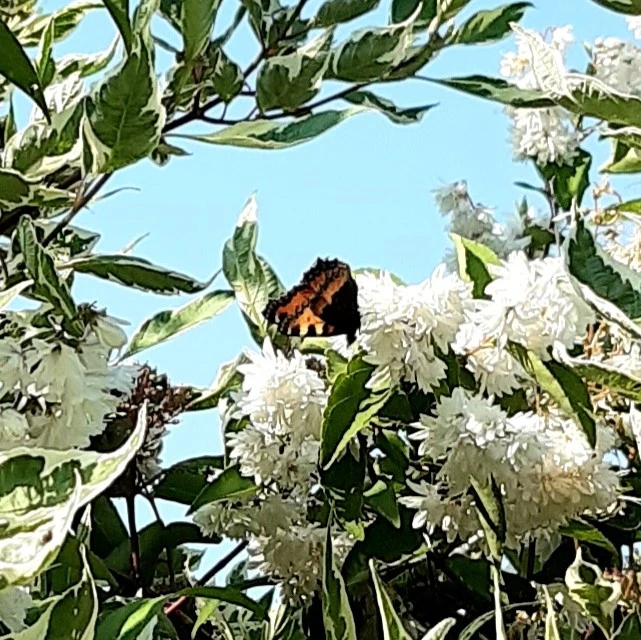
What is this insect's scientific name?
Aglais urticae
